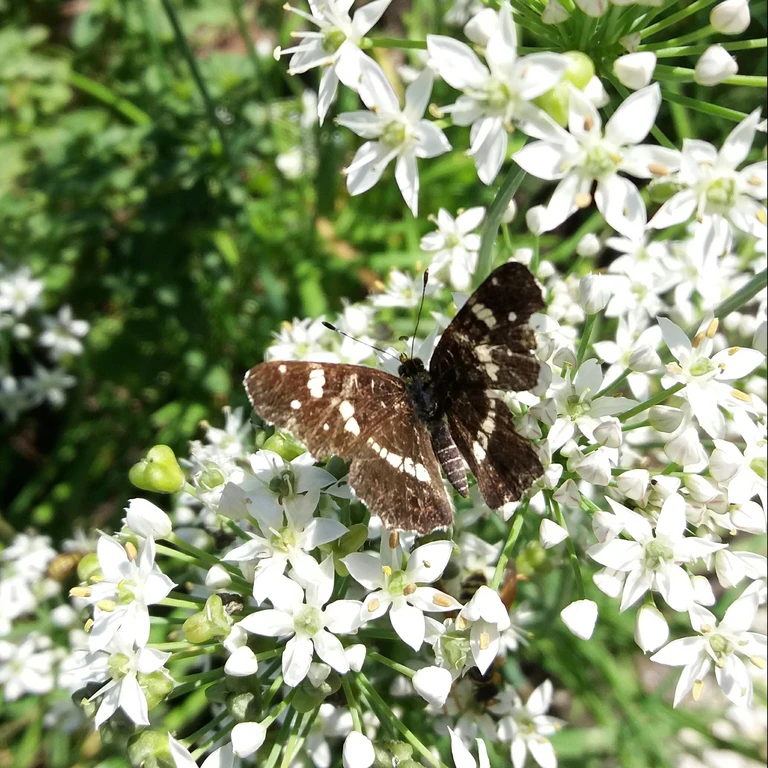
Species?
Araschnia levana
